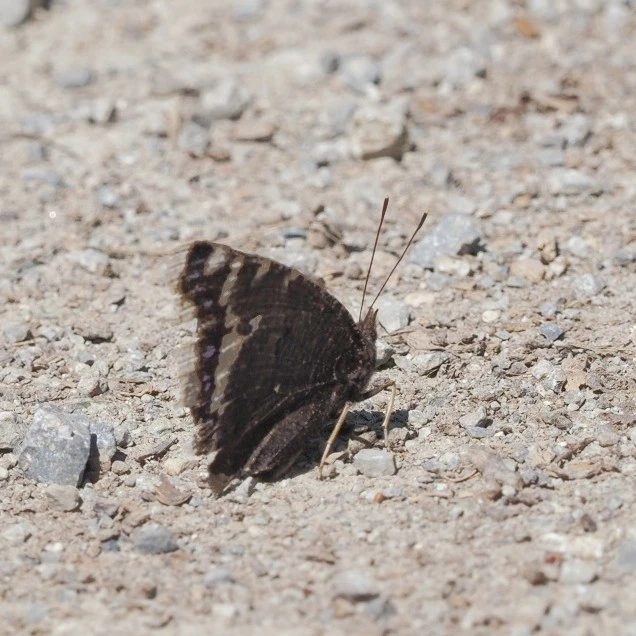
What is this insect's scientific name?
Nymphalis antiopa
